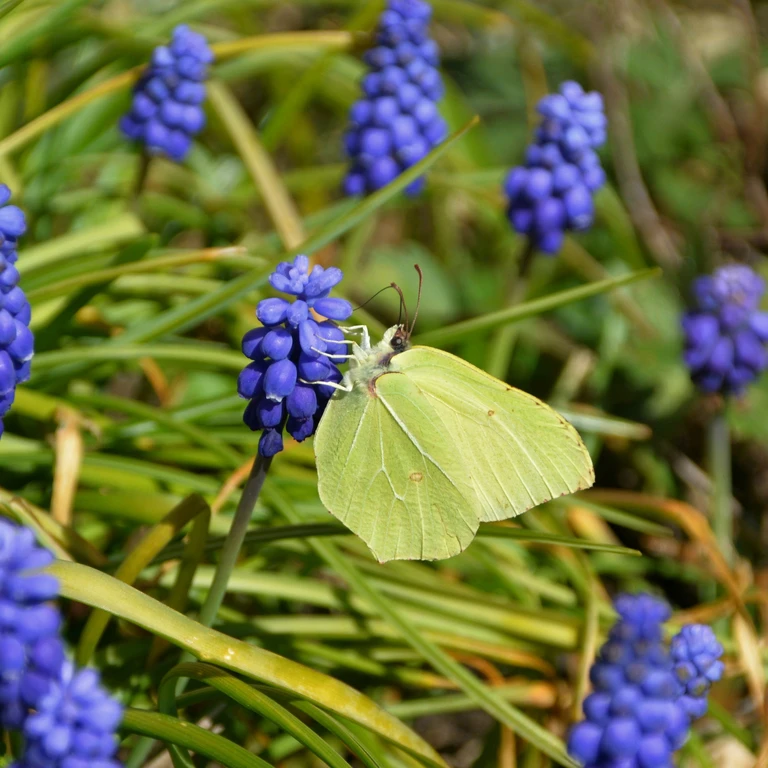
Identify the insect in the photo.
Gonepteryx rhamni
